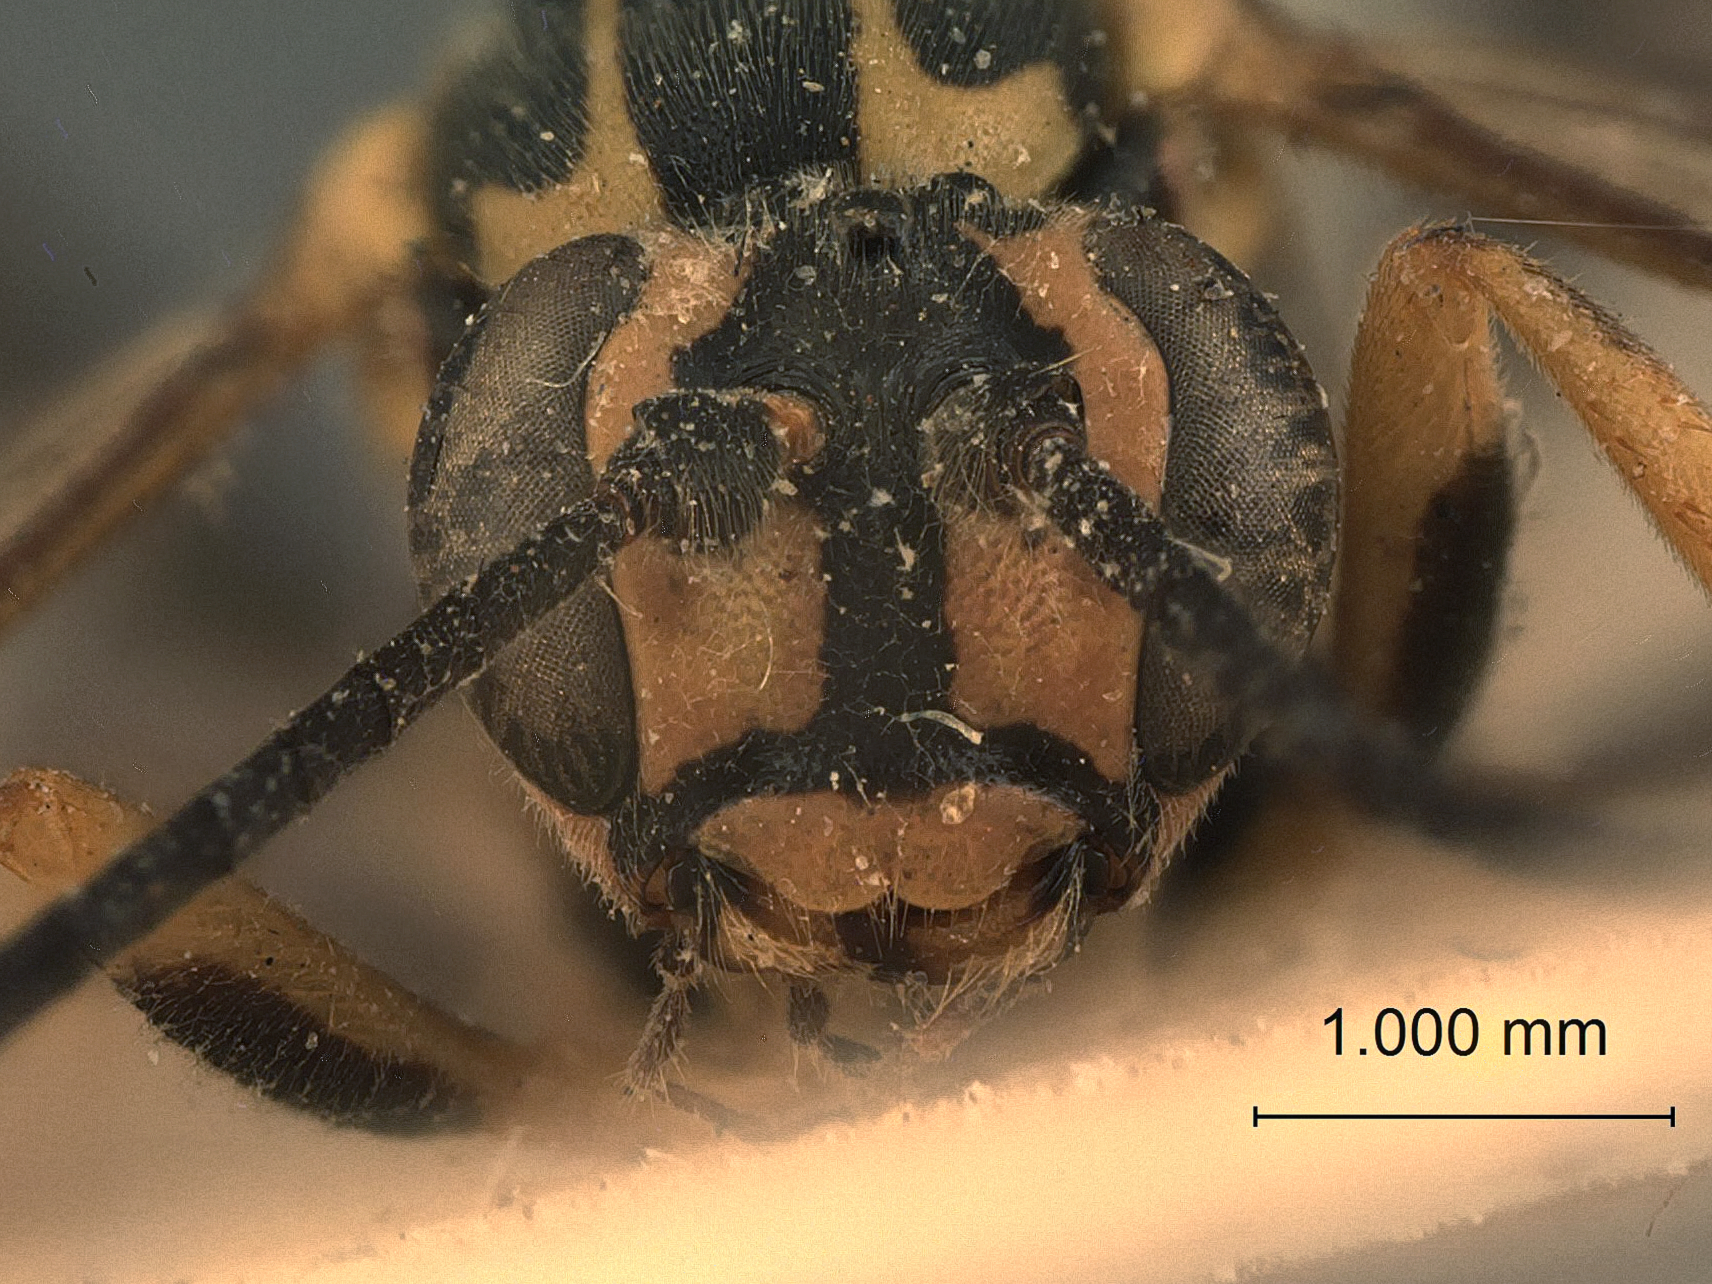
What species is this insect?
Nawaia japonica
